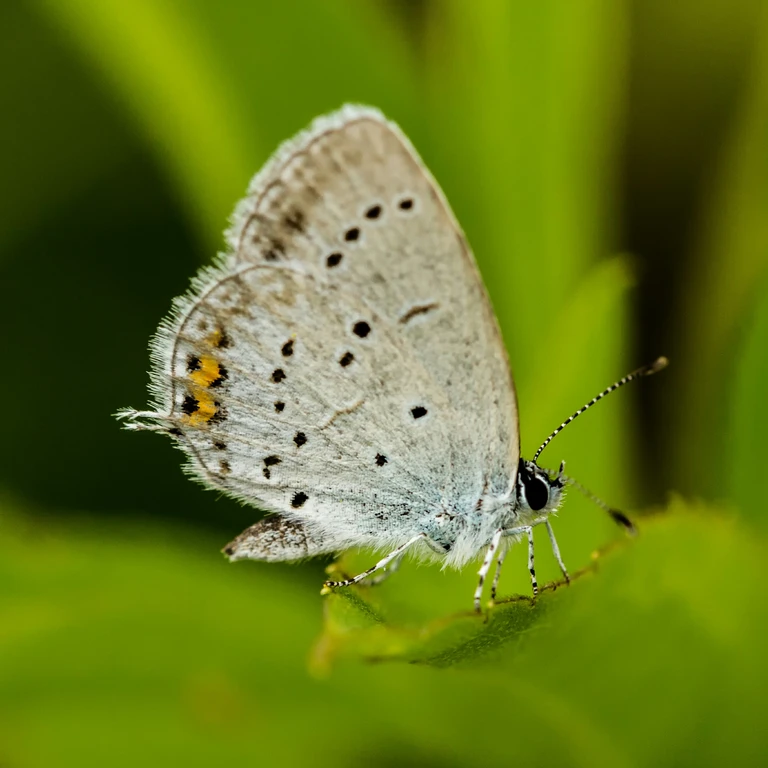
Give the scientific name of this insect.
Cupido argiades (also Elkalyce argiades)
